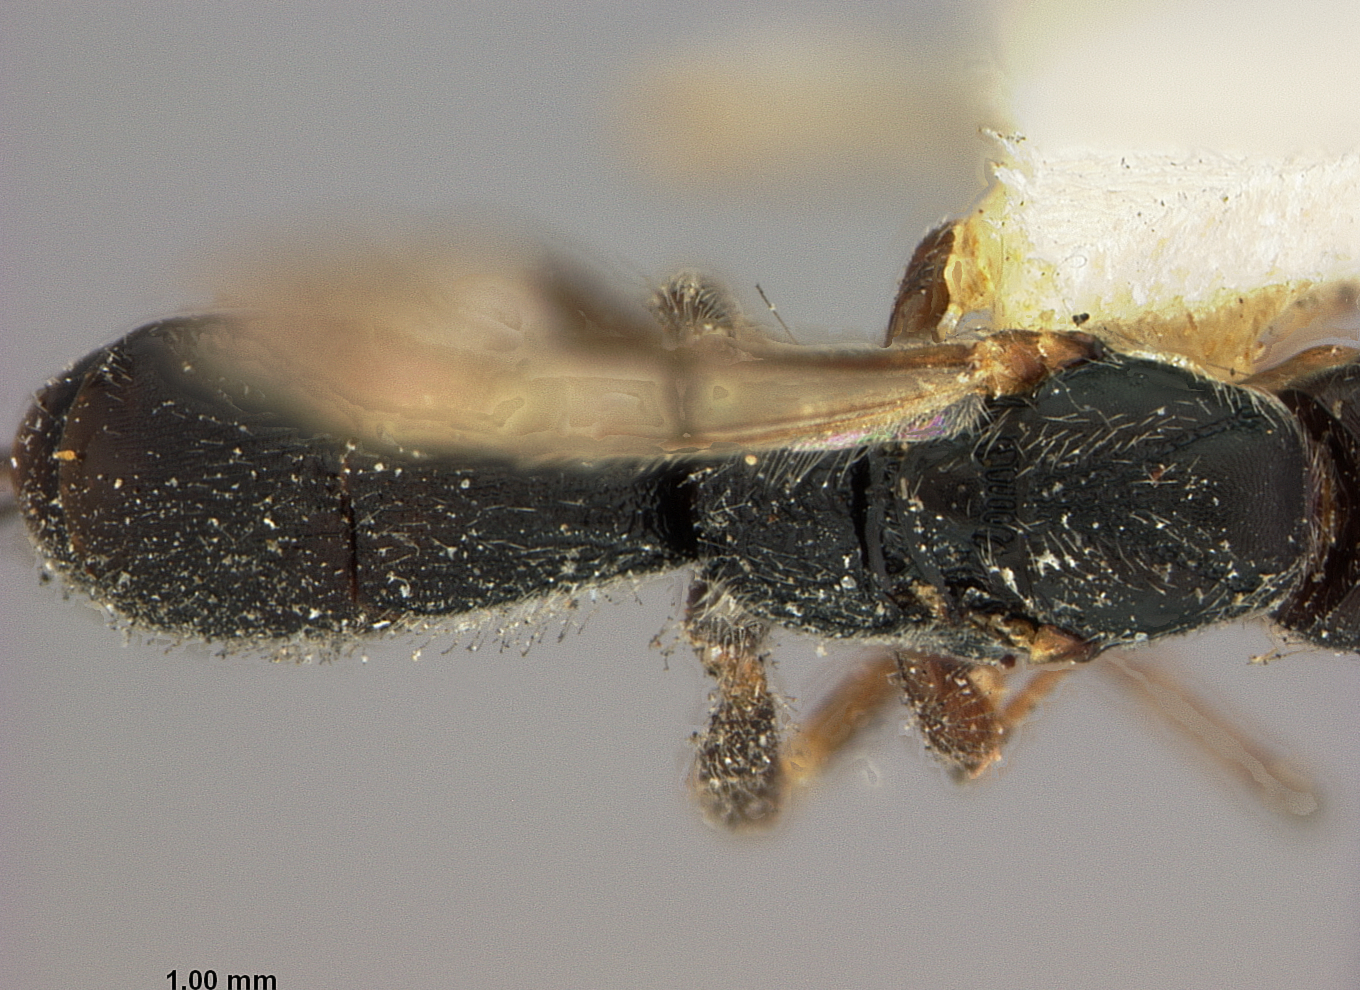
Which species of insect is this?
Heterospilus caryae
